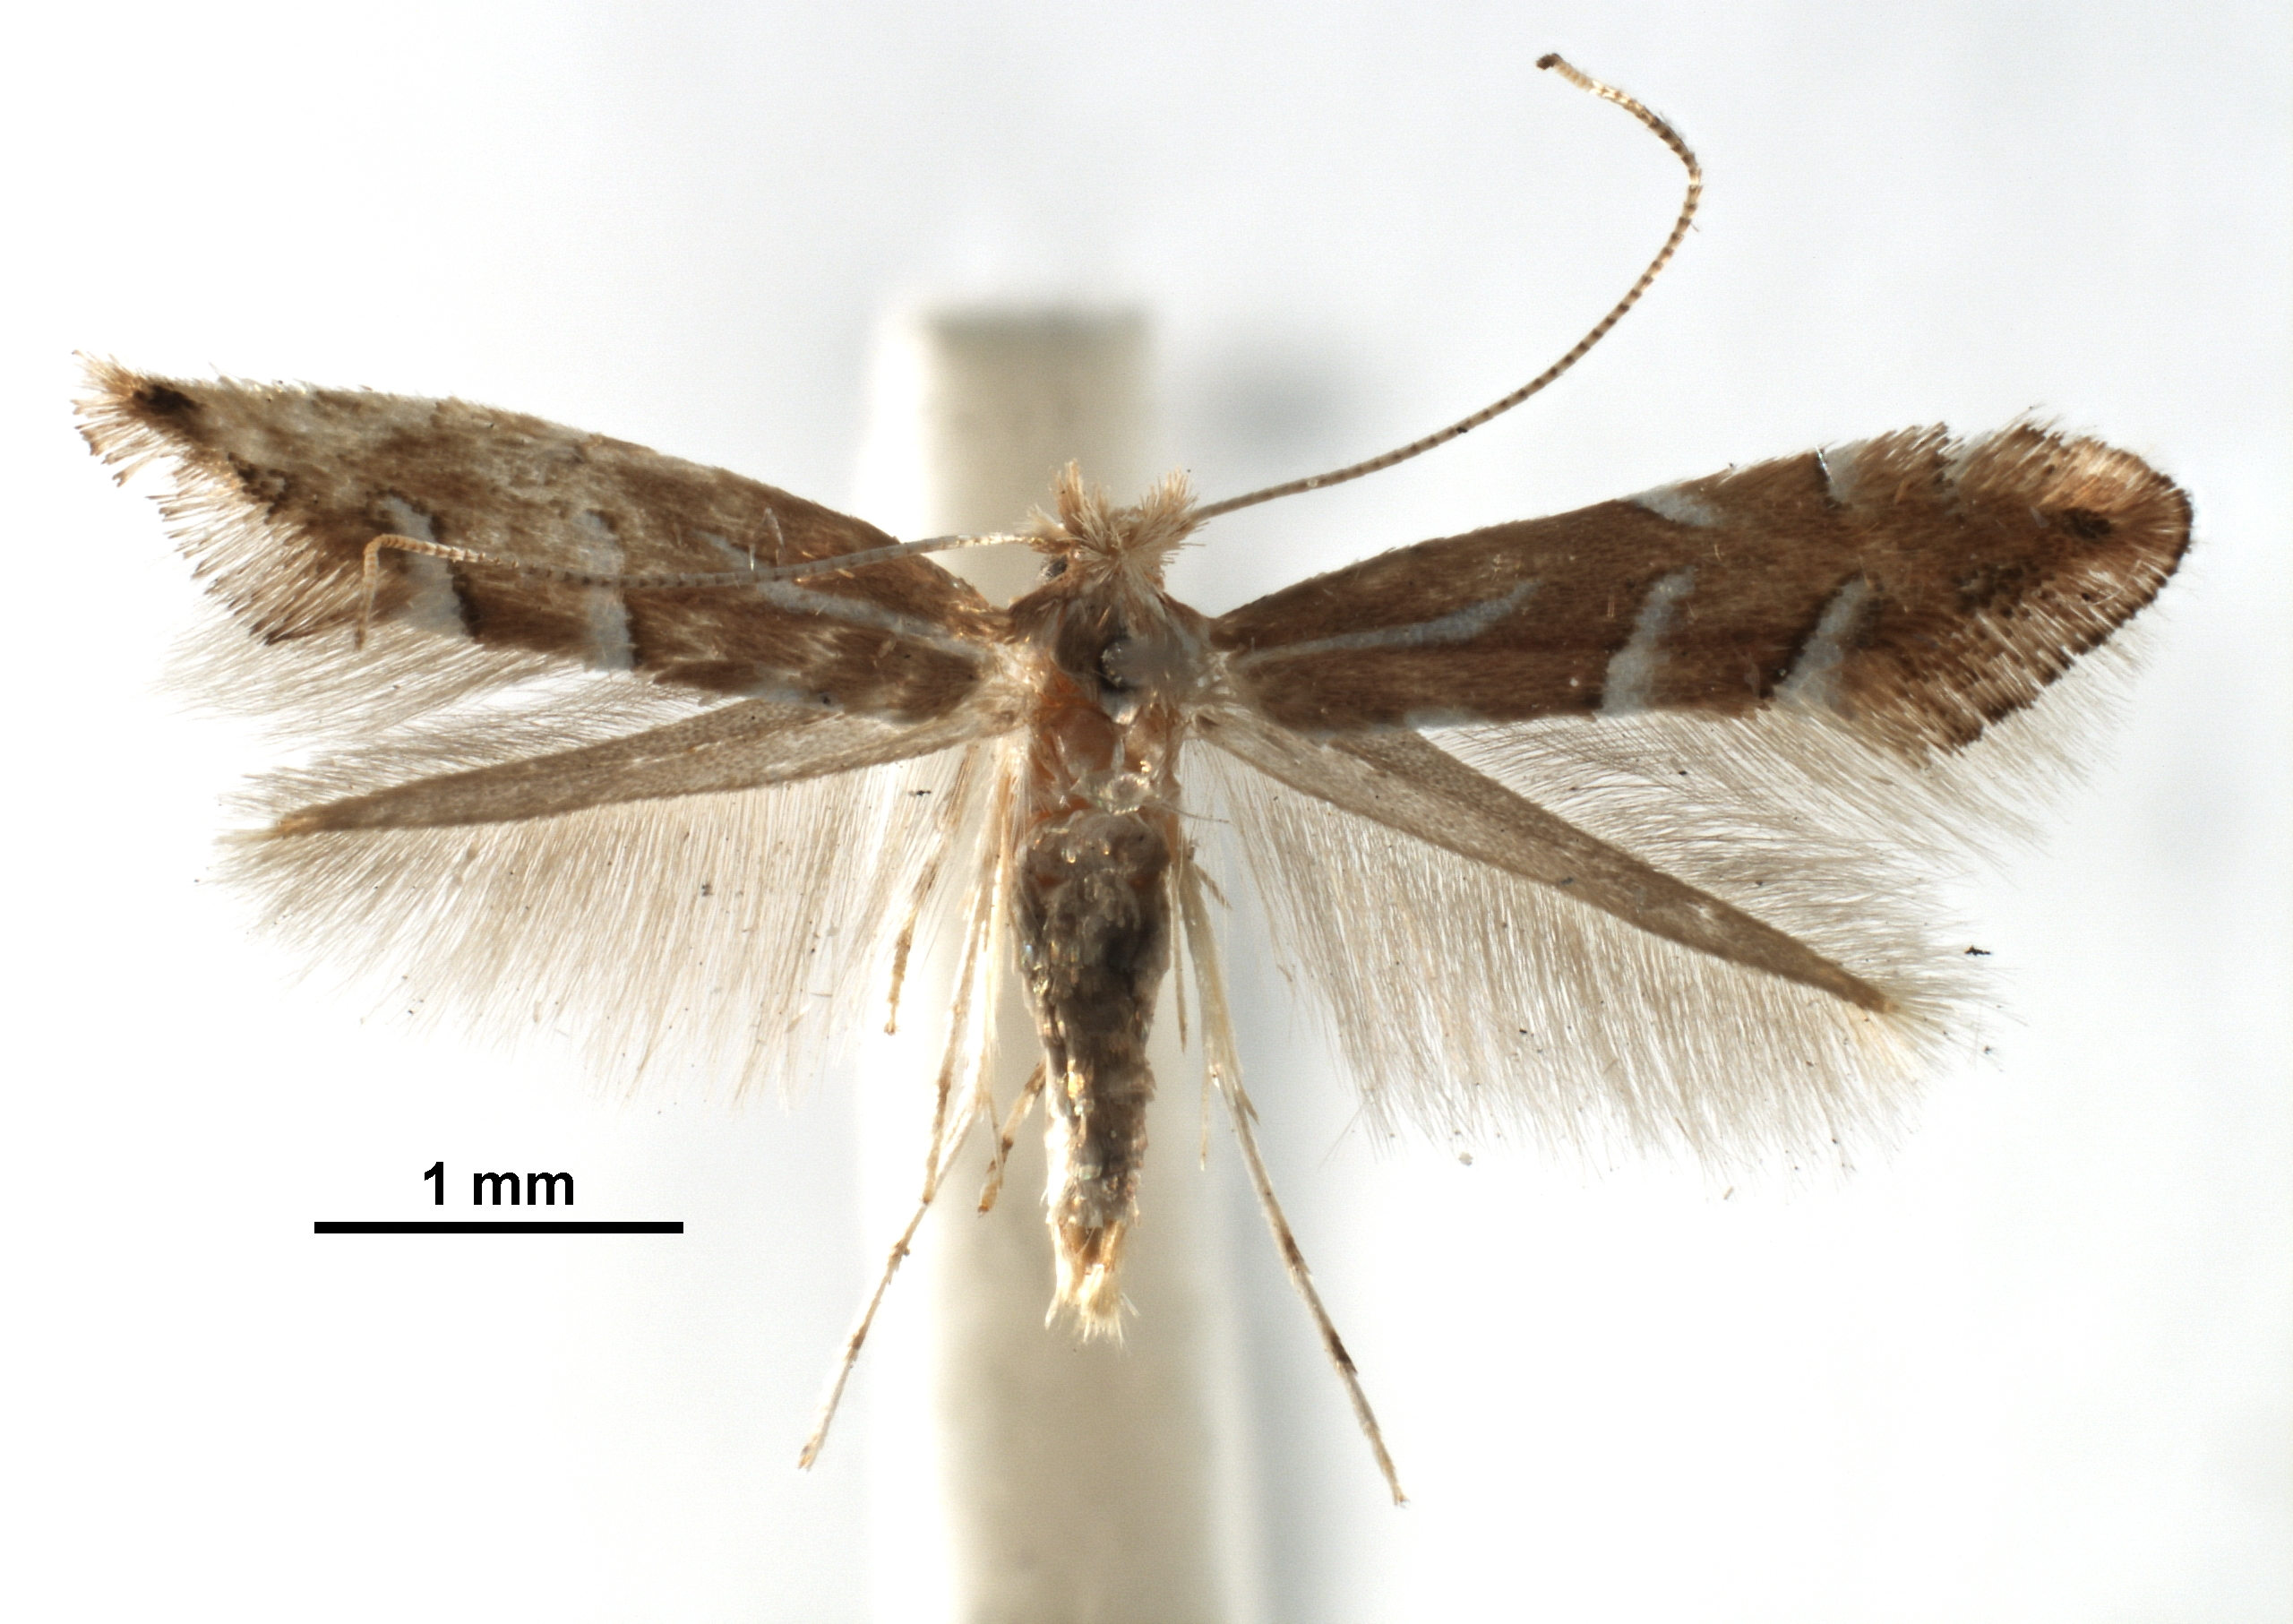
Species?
Phyllonorycter yakusimensis
